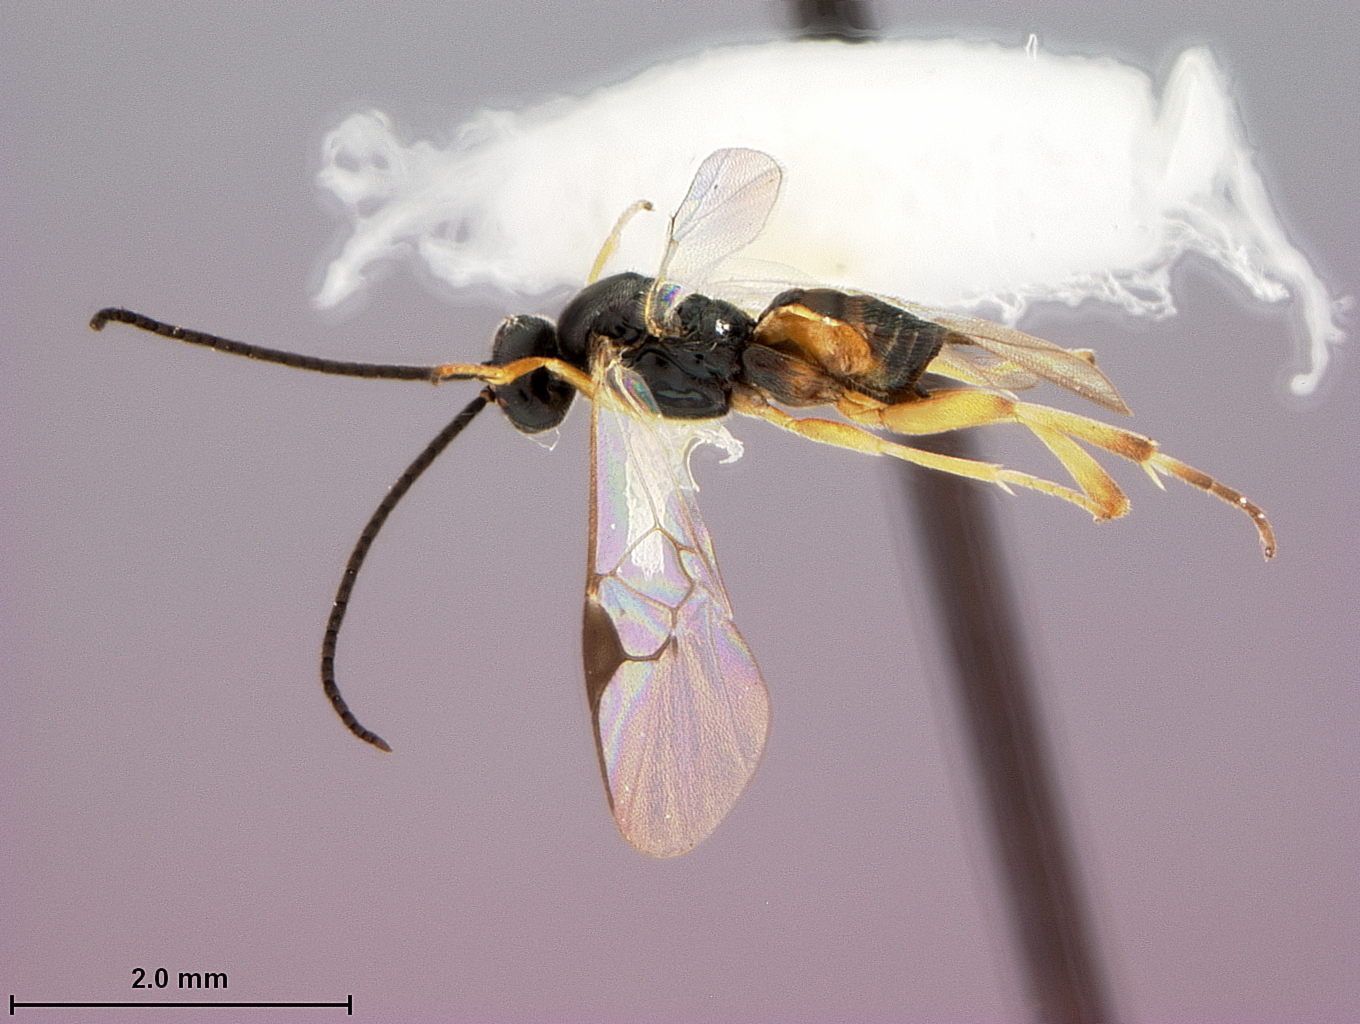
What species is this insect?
Apanteles caberatae
